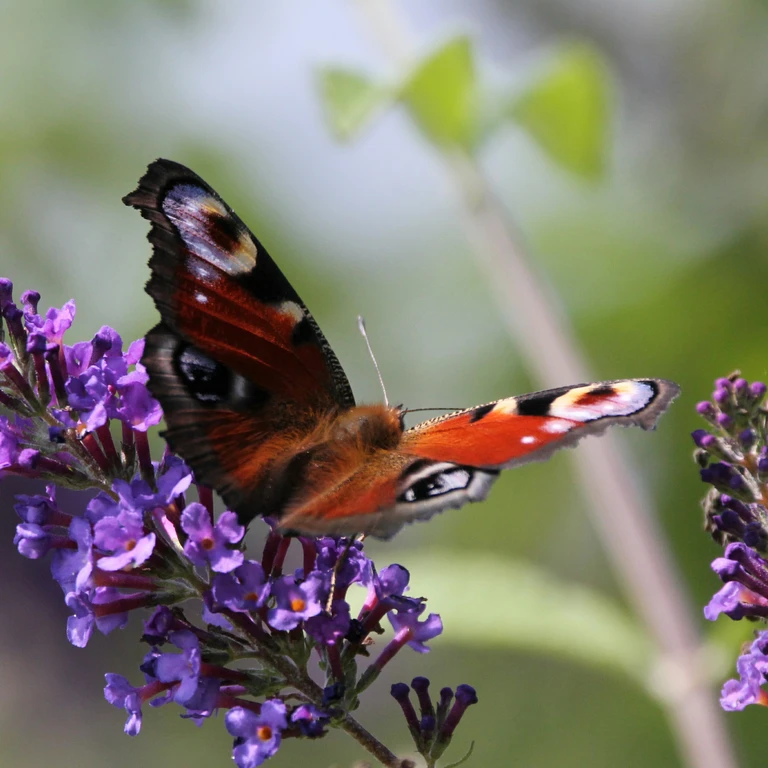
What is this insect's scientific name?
Aglais io
